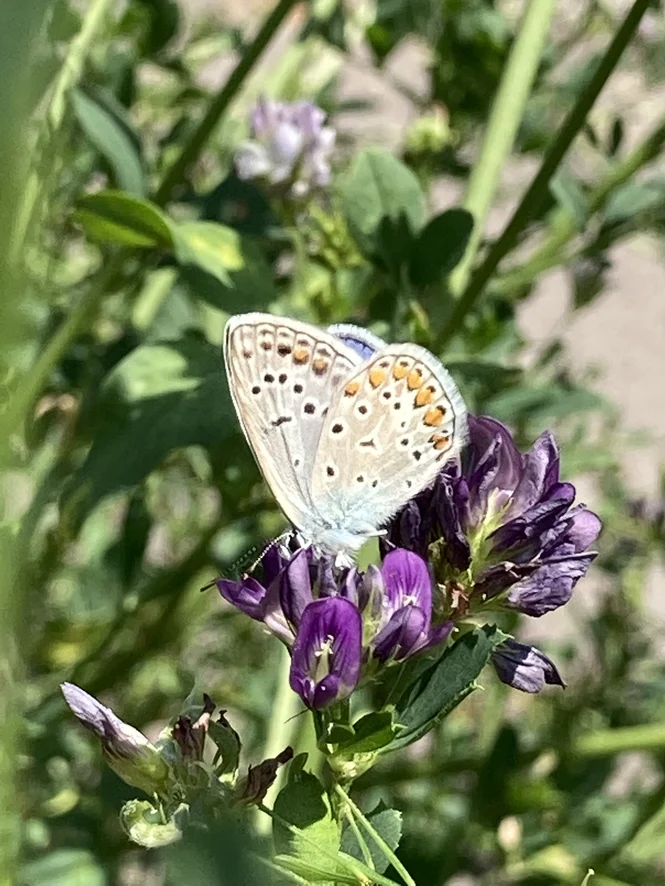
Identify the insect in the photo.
Polyommatus icarus
